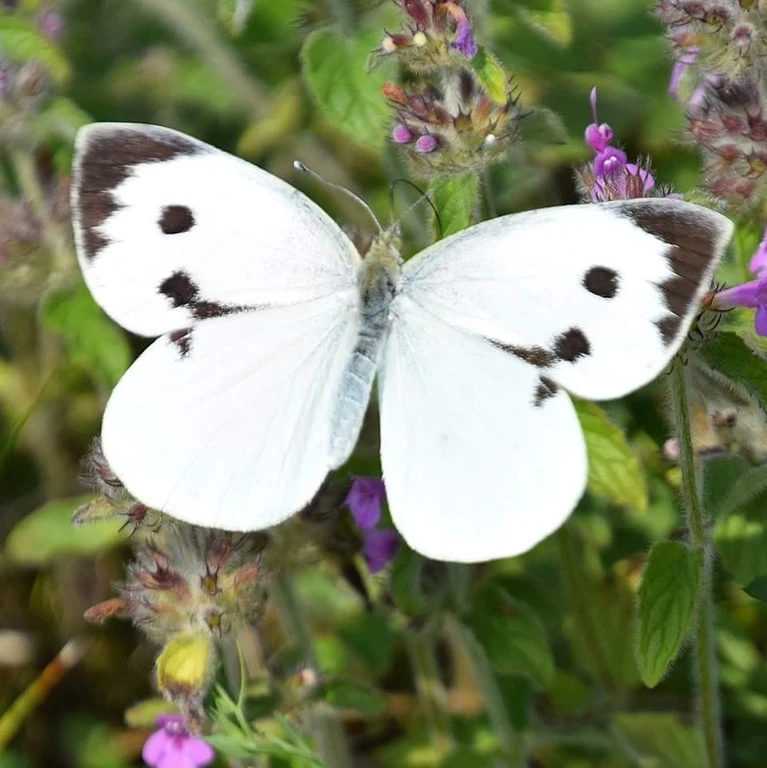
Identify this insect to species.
Pieris brassicae
